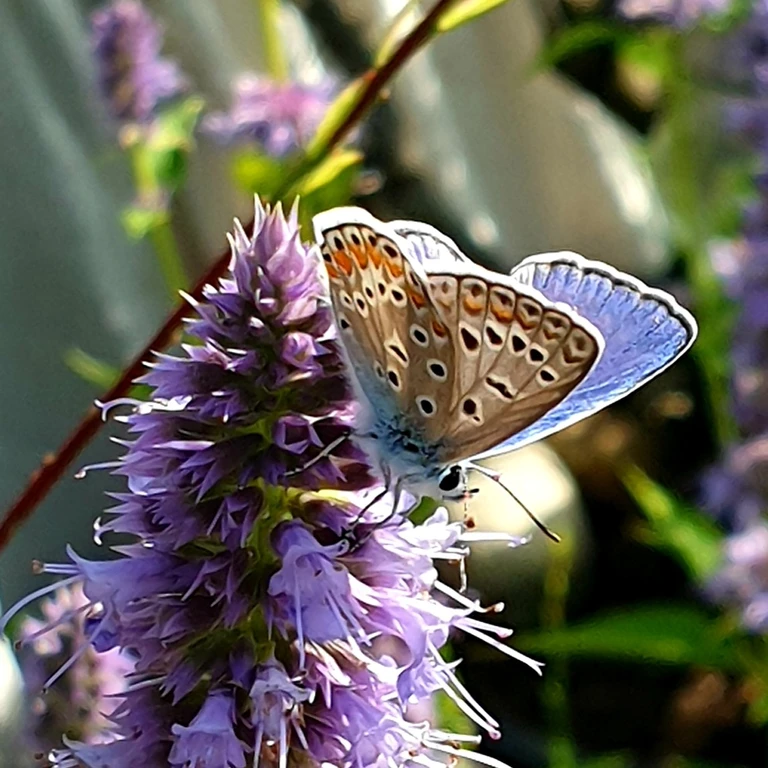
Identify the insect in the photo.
Polyommatus icarus
